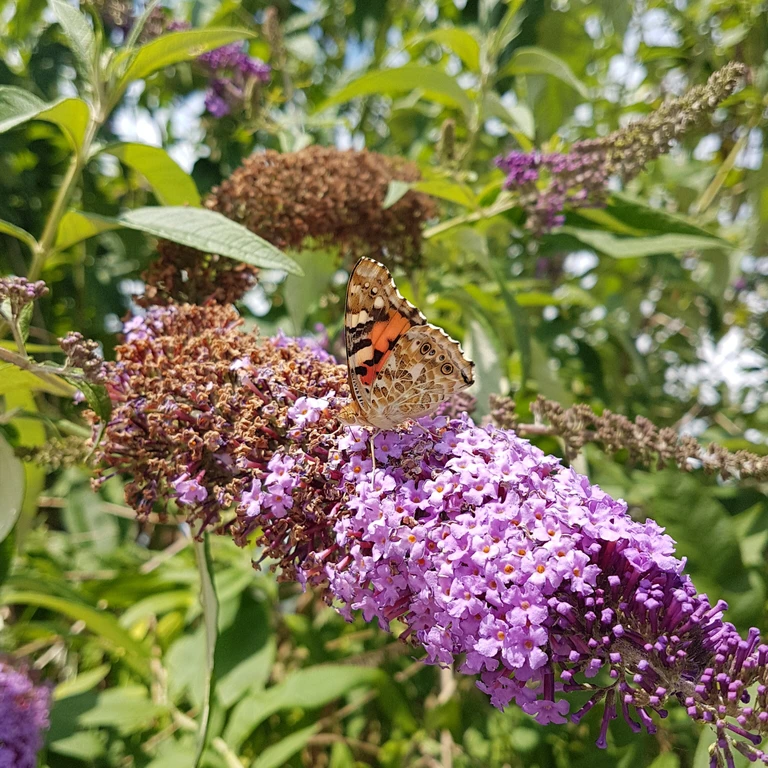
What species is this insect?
Vanessa cardui
